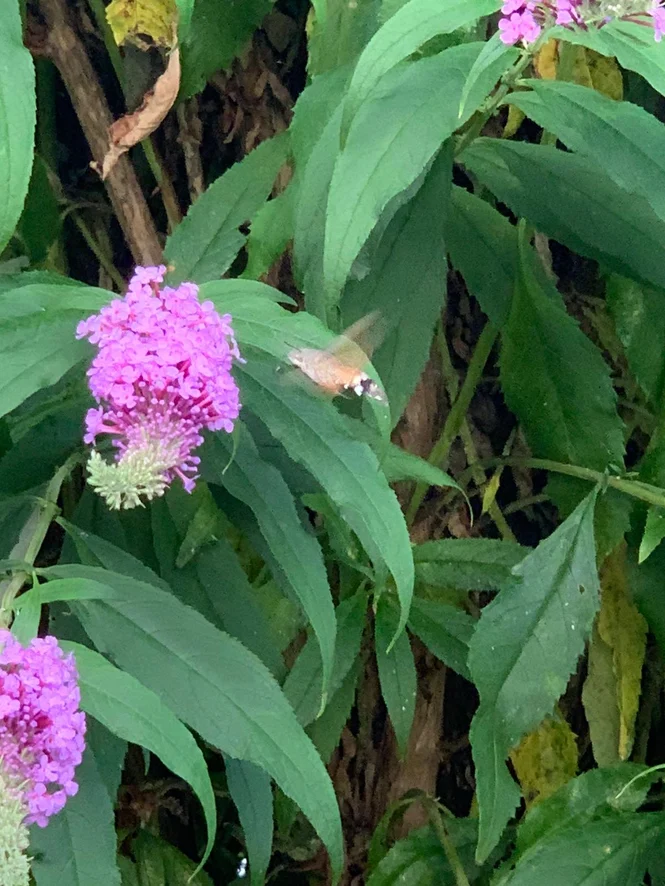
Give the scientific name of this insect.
Macroglossum stellatarum
